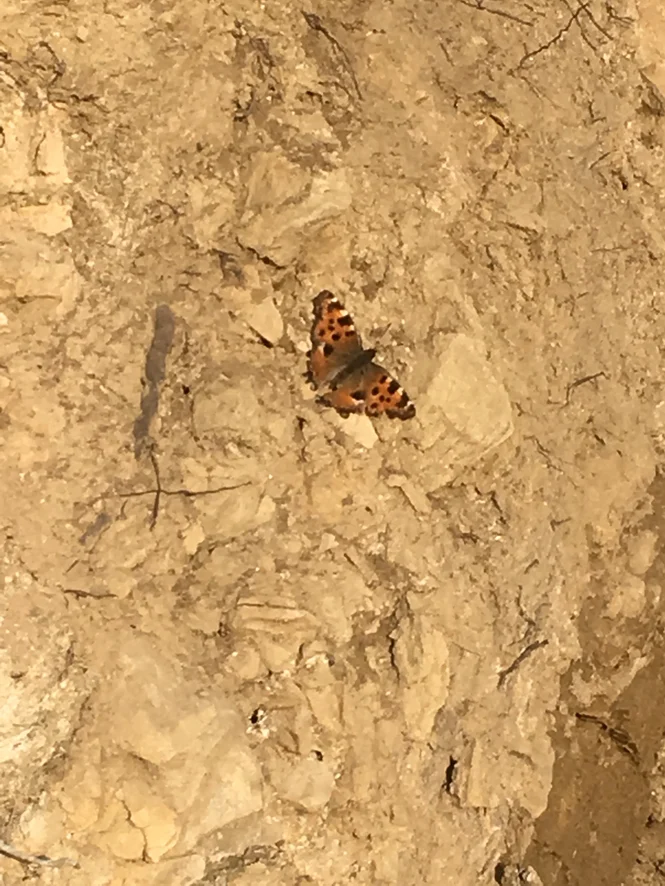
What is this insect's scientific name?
Nymphalis polychloros
